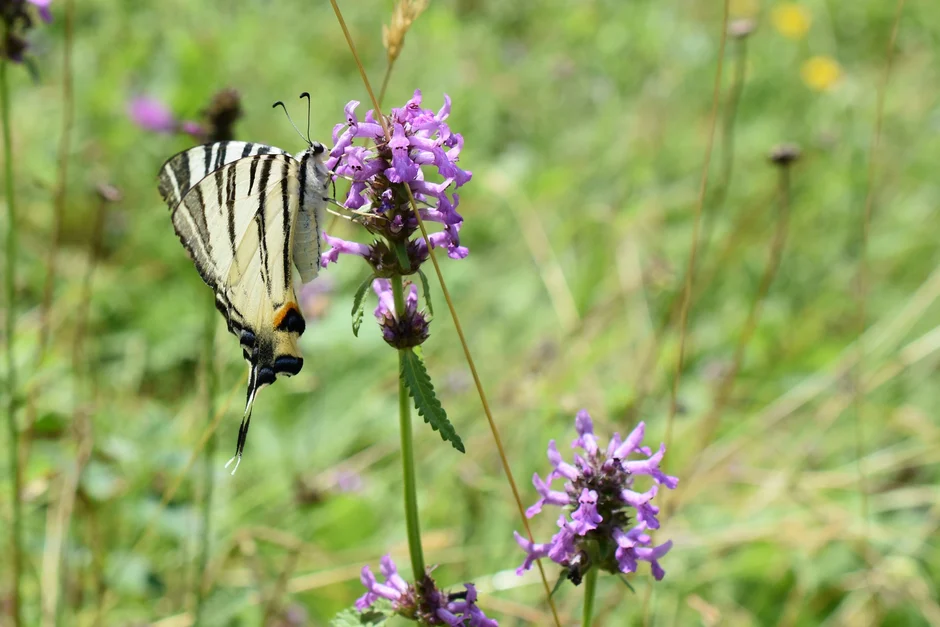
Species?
Iphiclides podalirius
